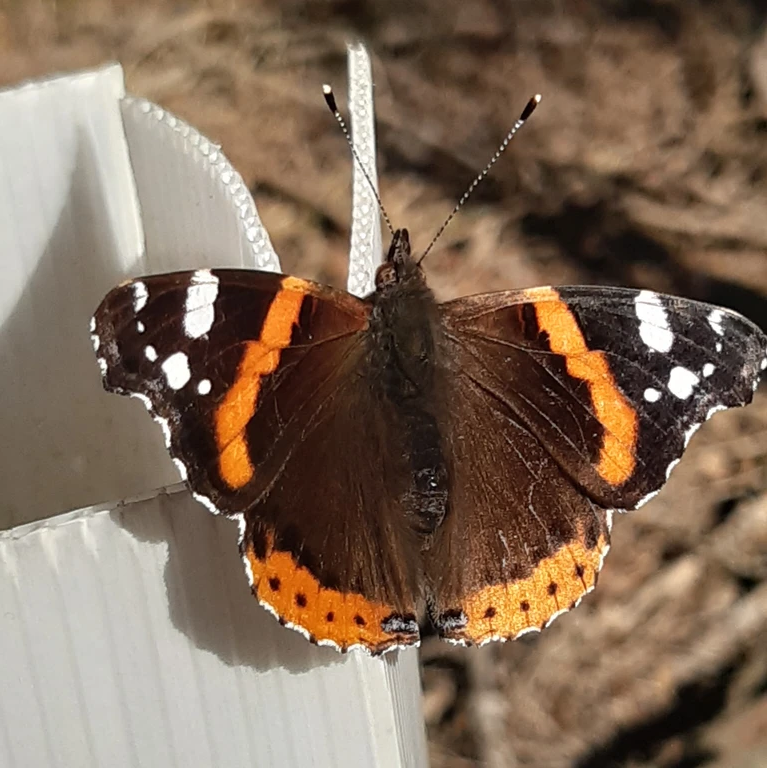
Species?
Vanessa atalanta
